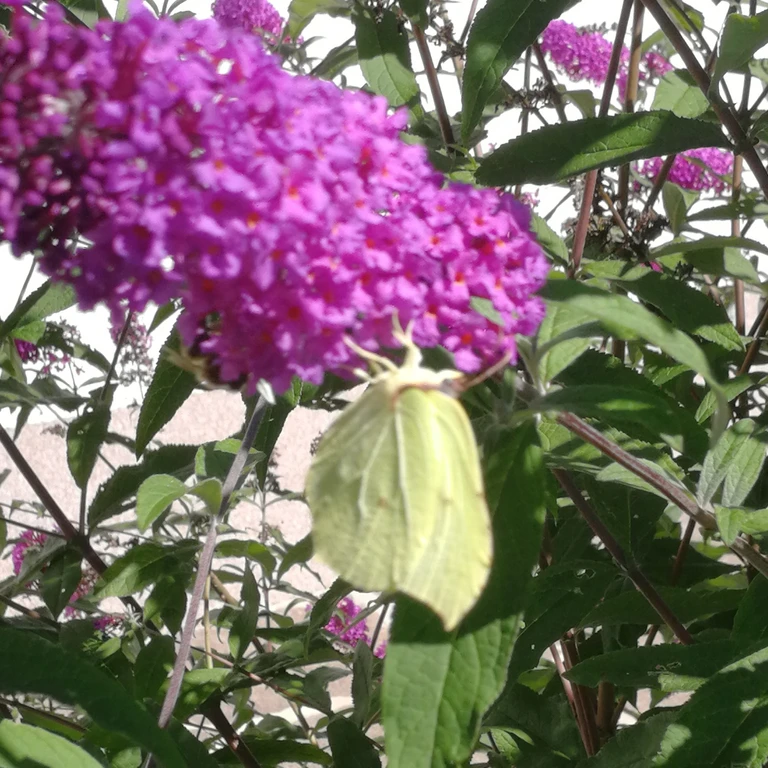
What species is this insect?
Gonepteryx rhamni
